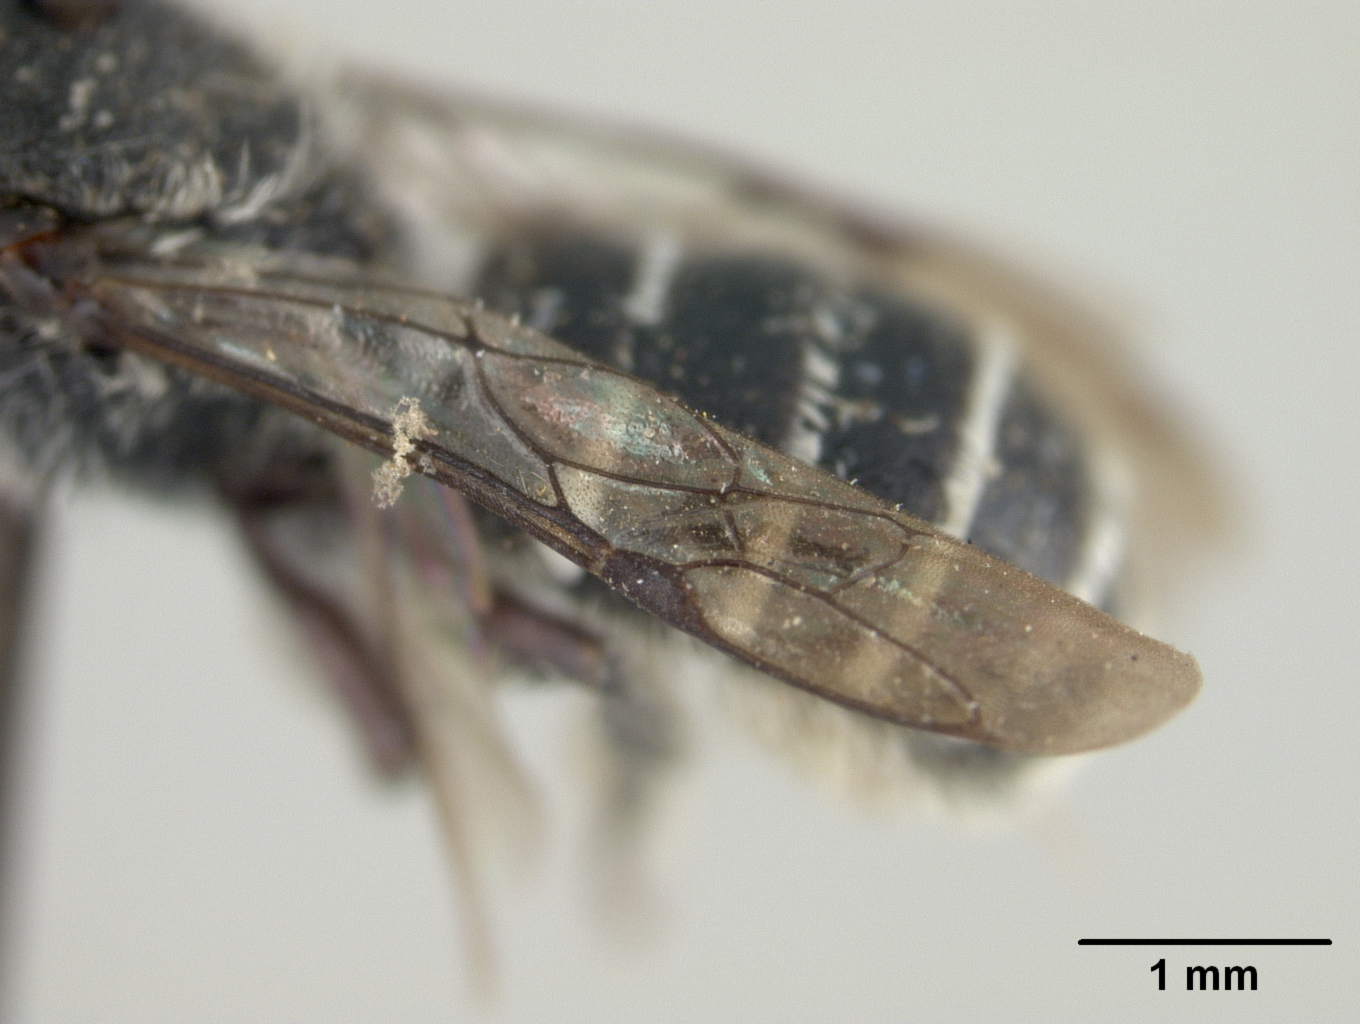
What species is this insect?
Heriades texana
